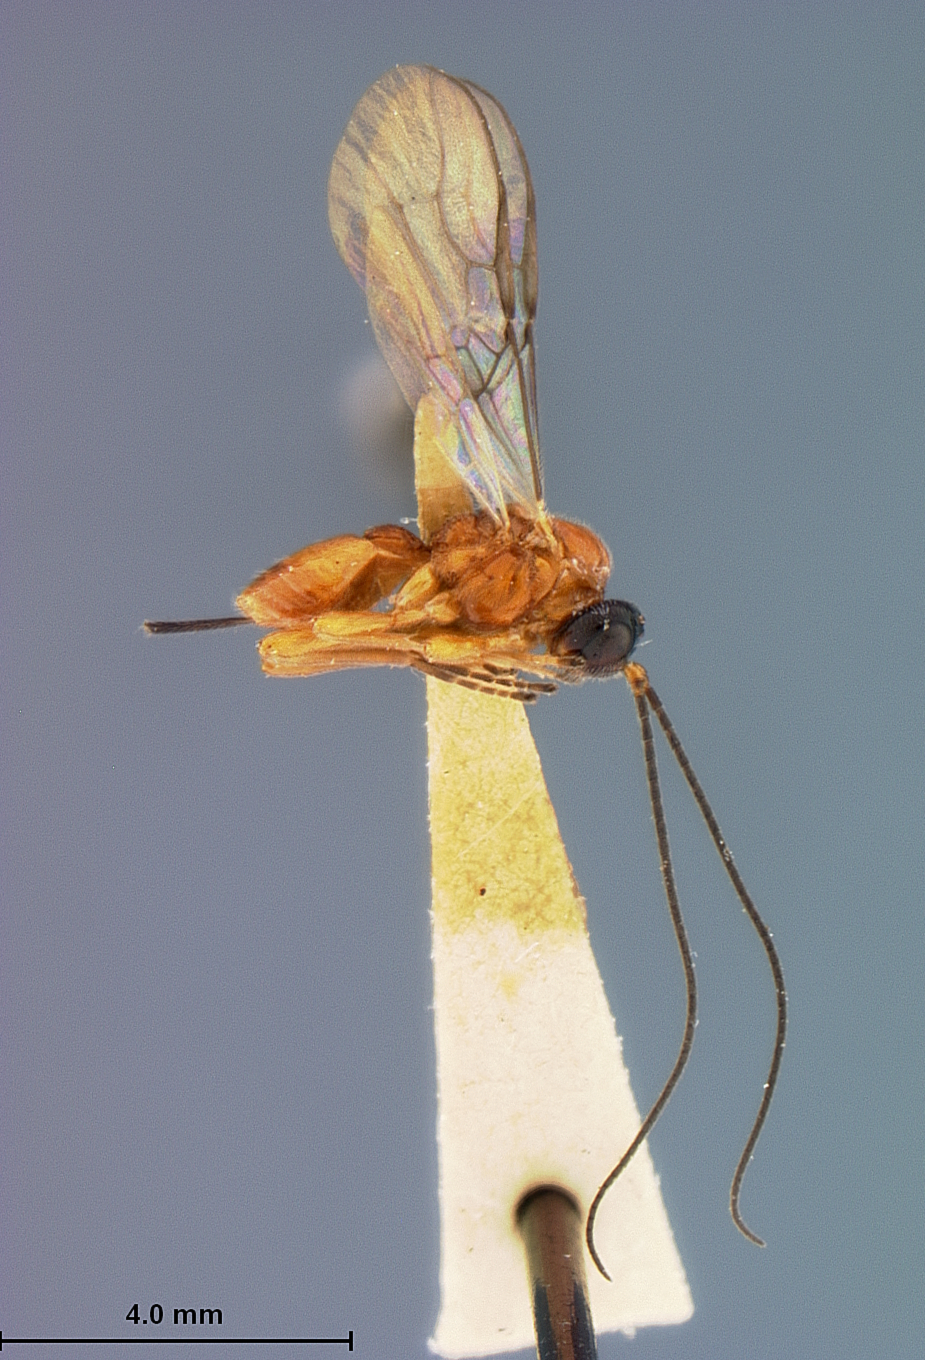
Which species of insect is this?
Opius baldufi
